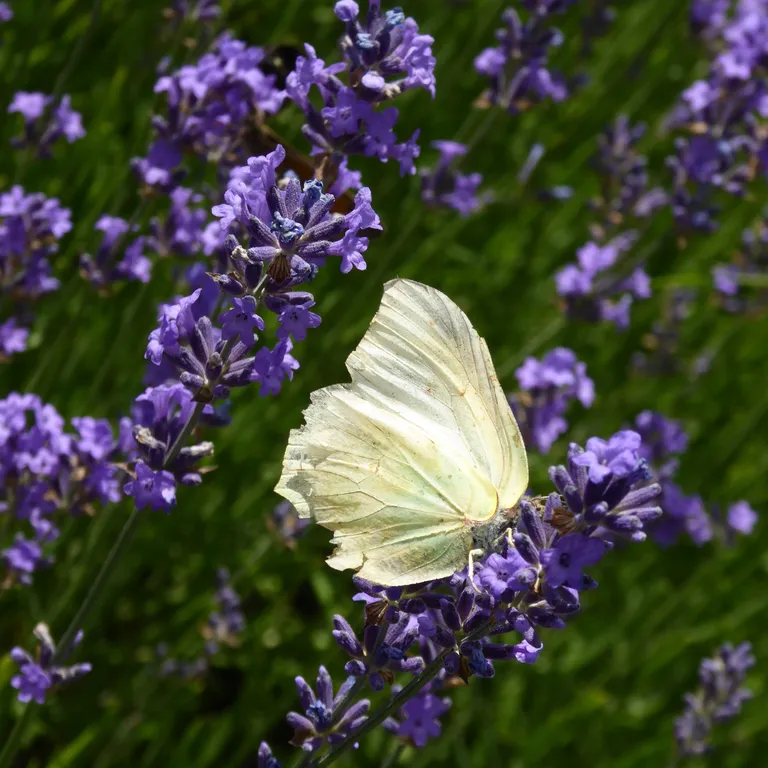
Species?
Gonepteryx rhamni
